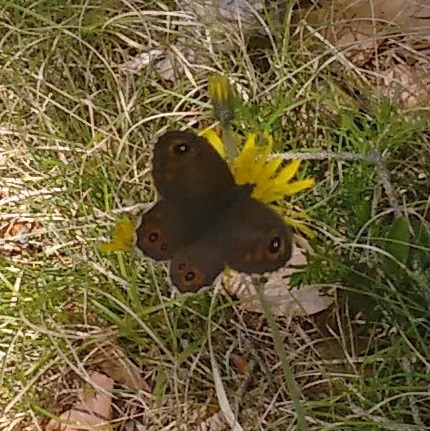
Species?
Lasiommata maera (also Pararge maera)
